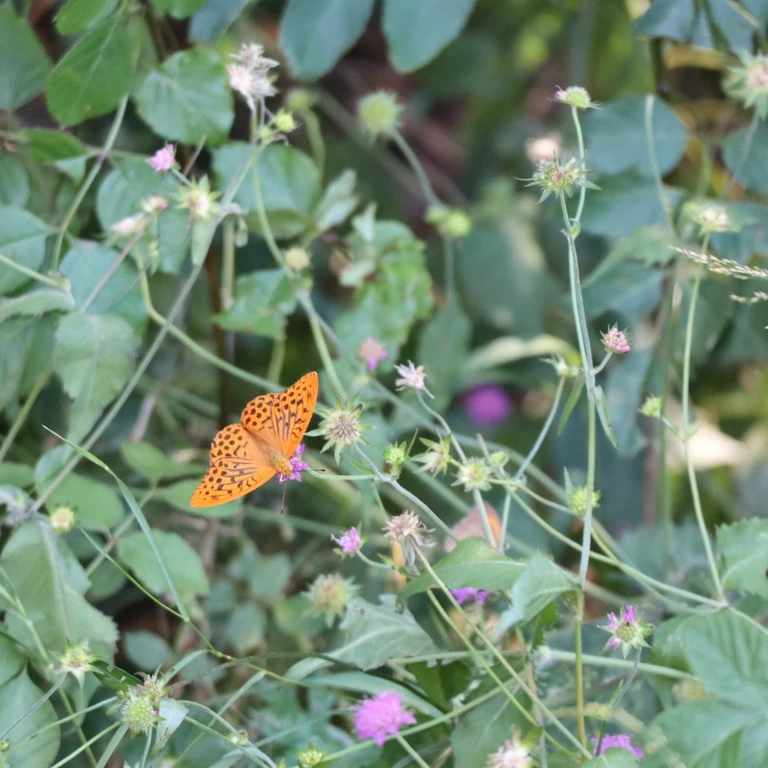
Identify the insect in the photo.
Argynnis paphia
